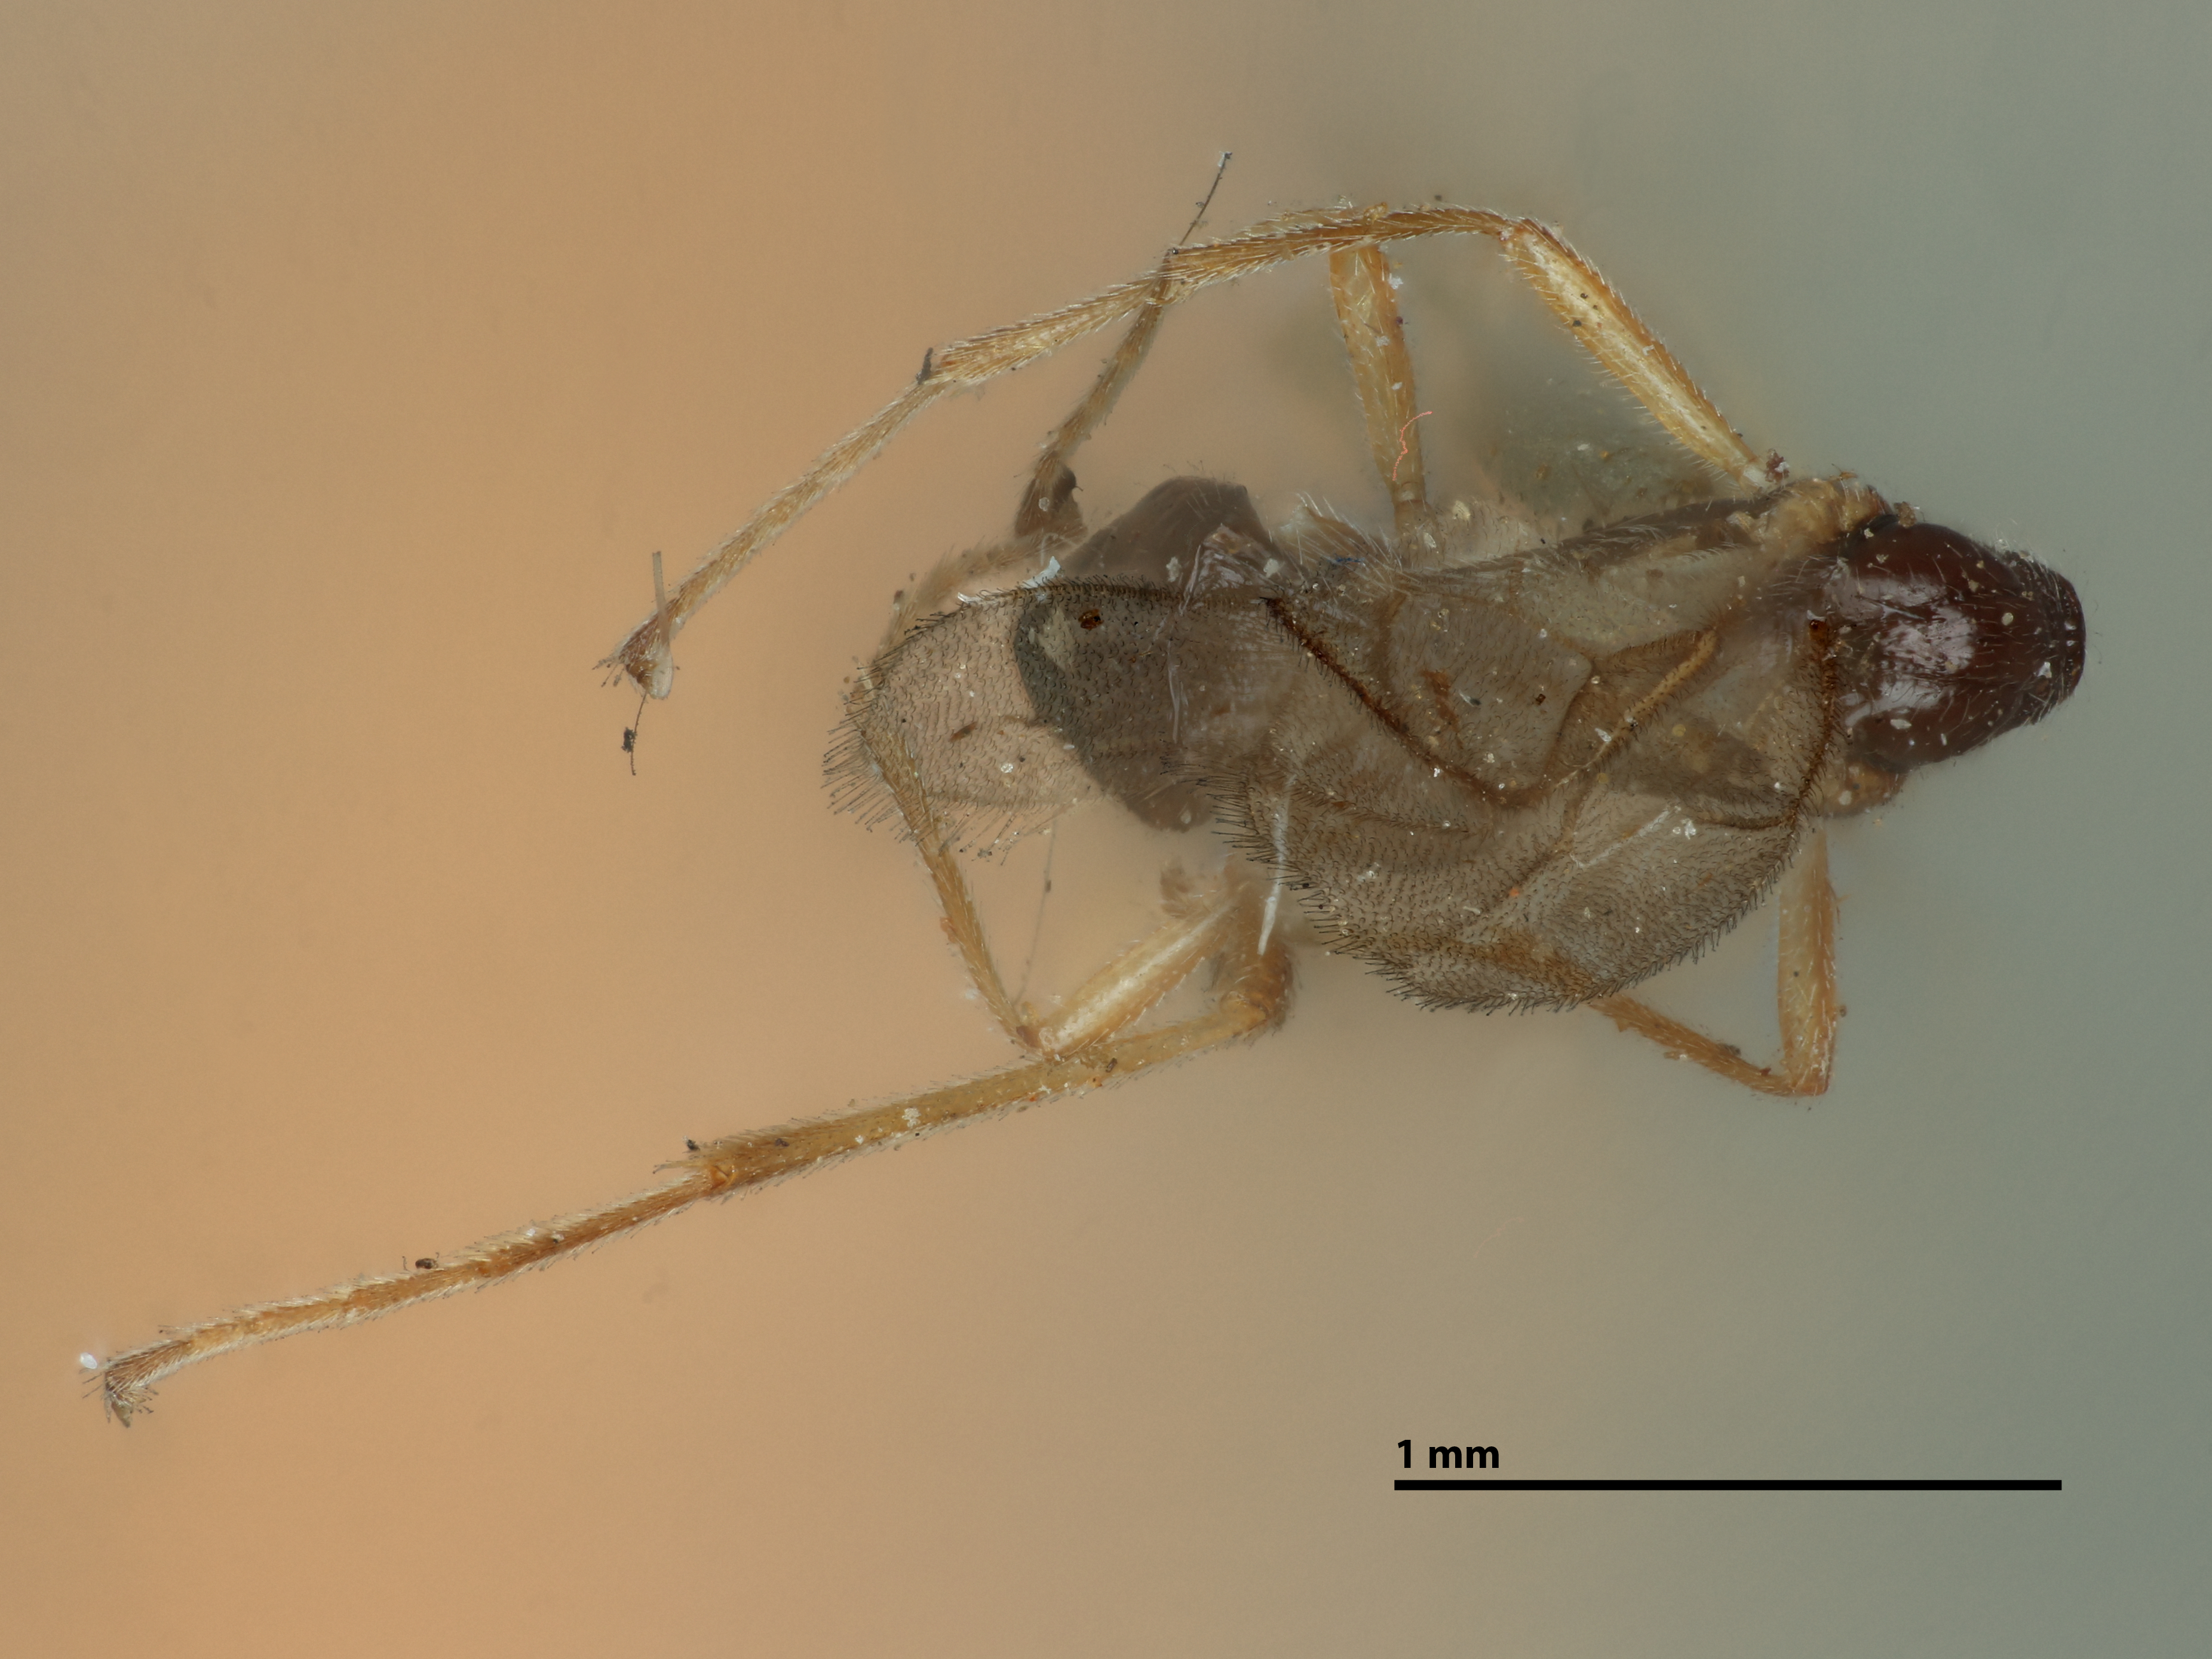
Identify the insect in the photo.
Exothecus alaskensis
